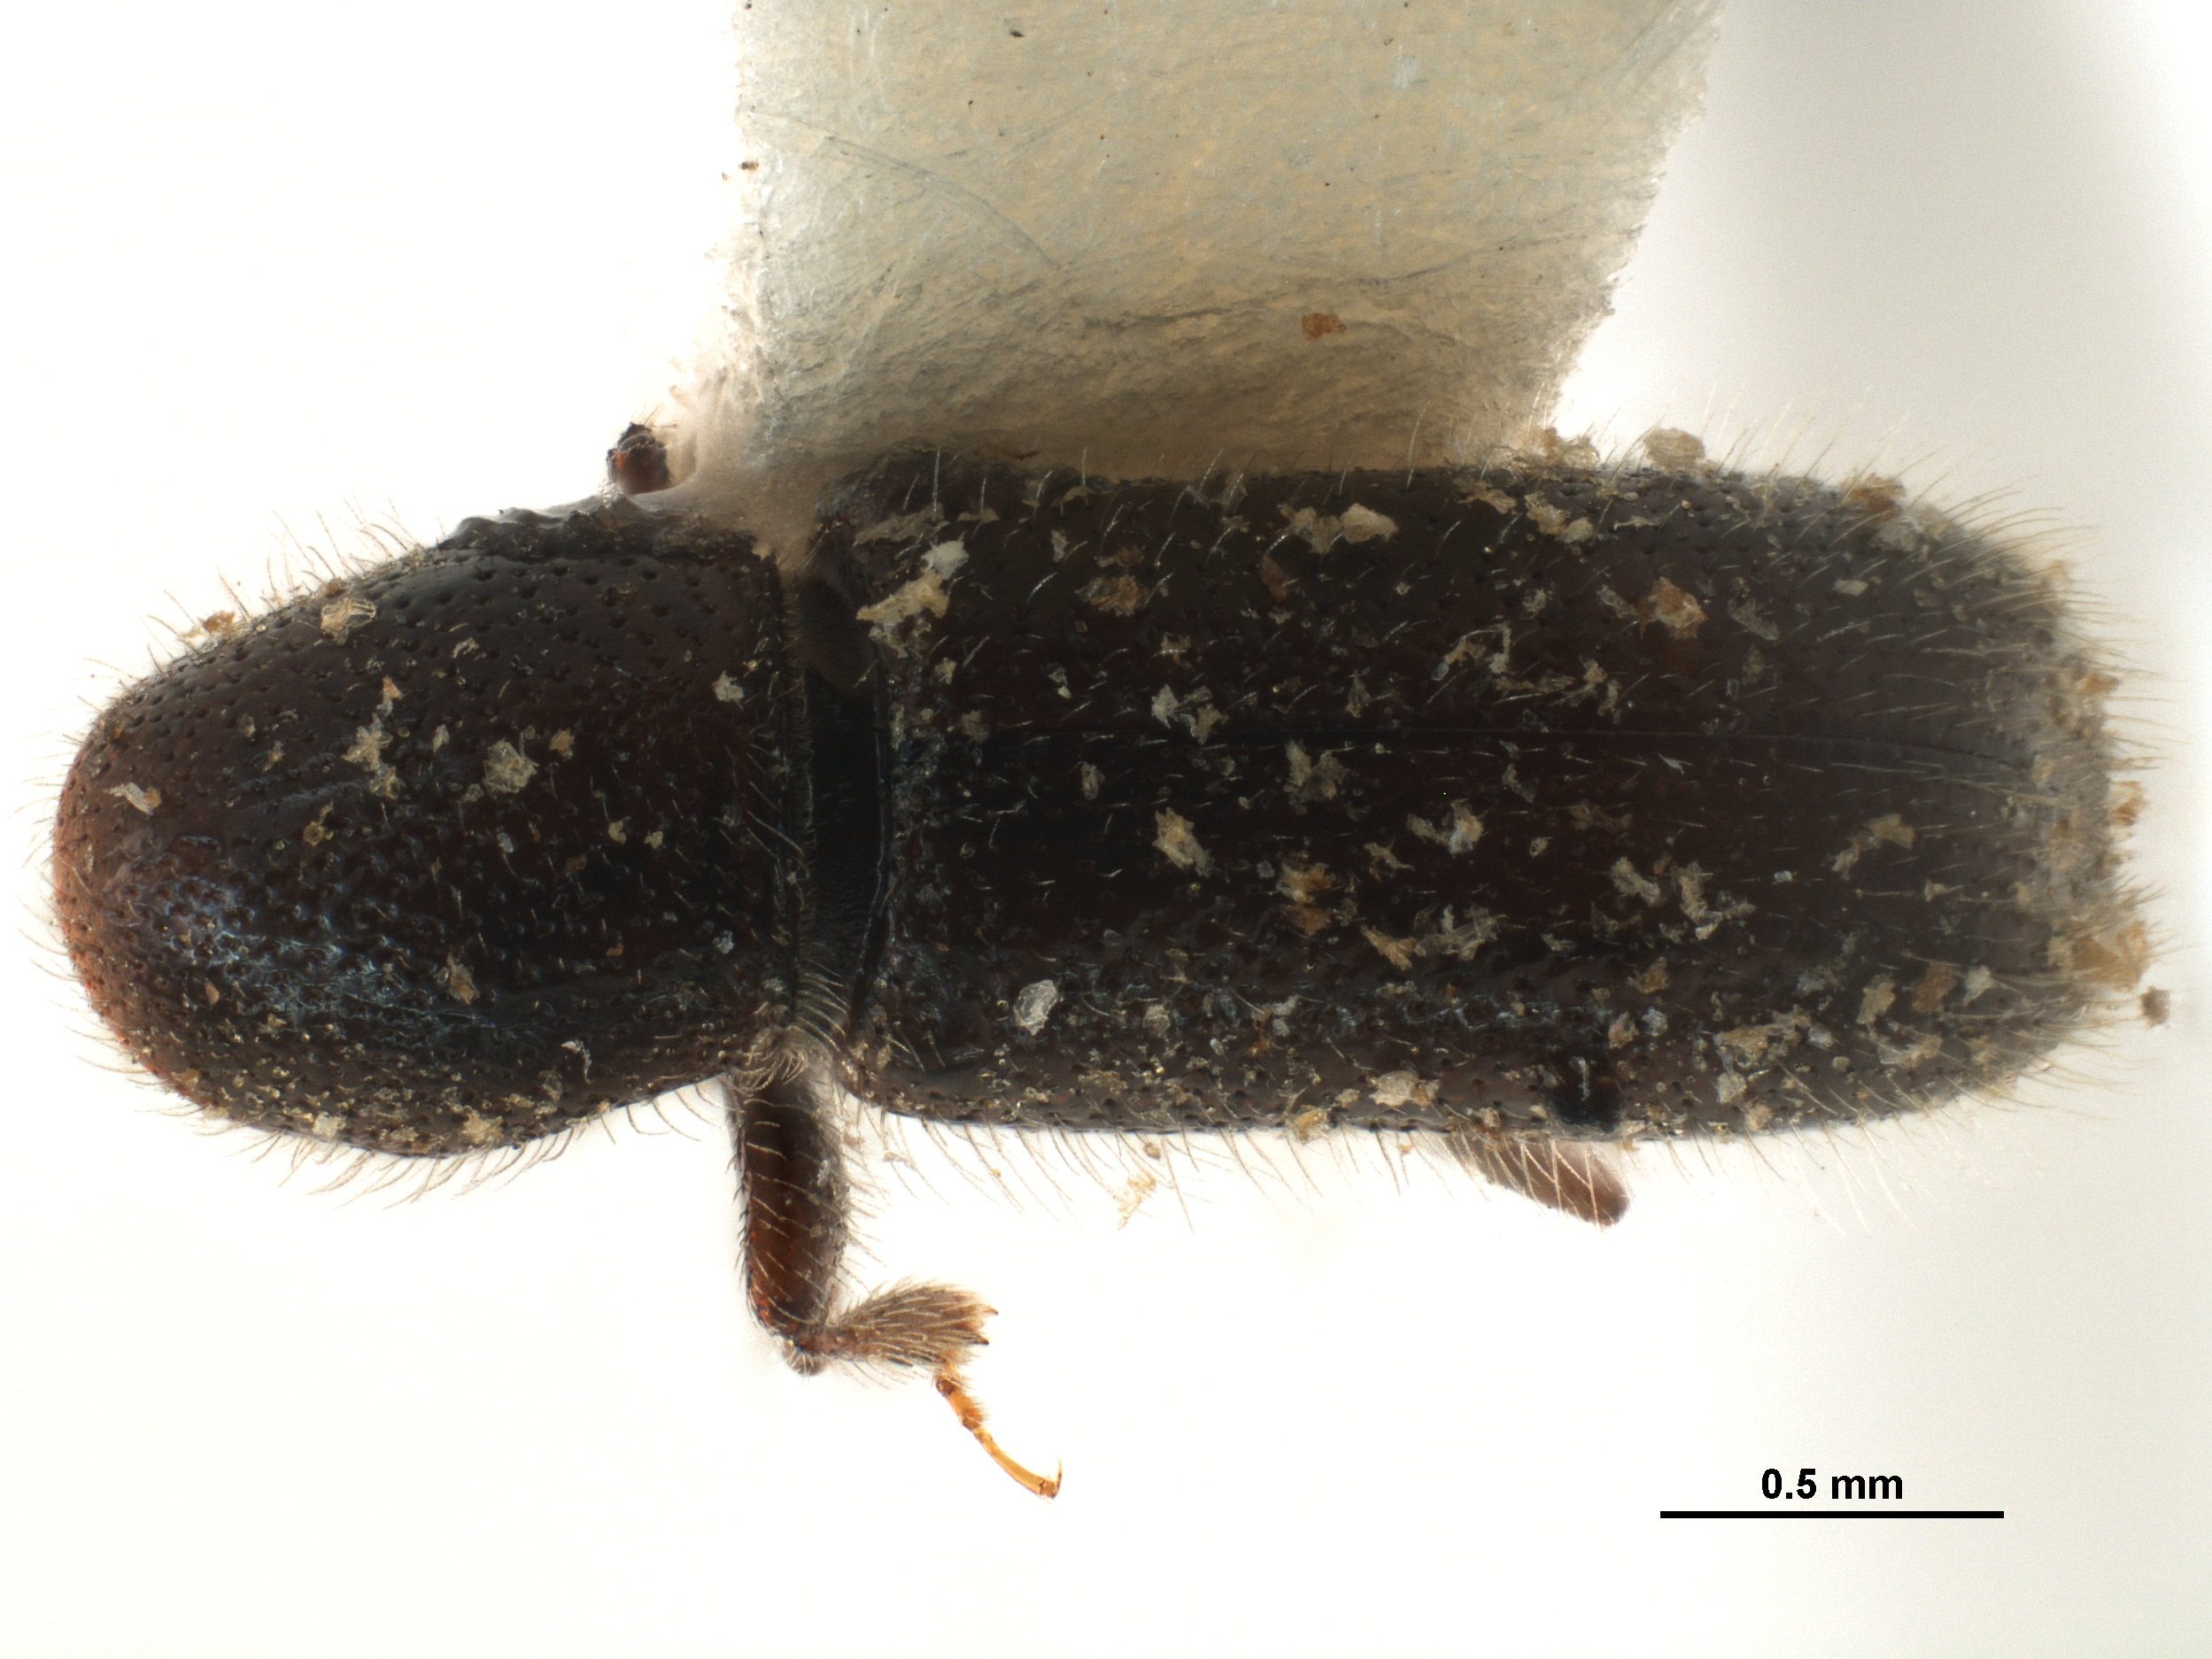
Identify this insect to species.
Thamnurgus euphorbiae
